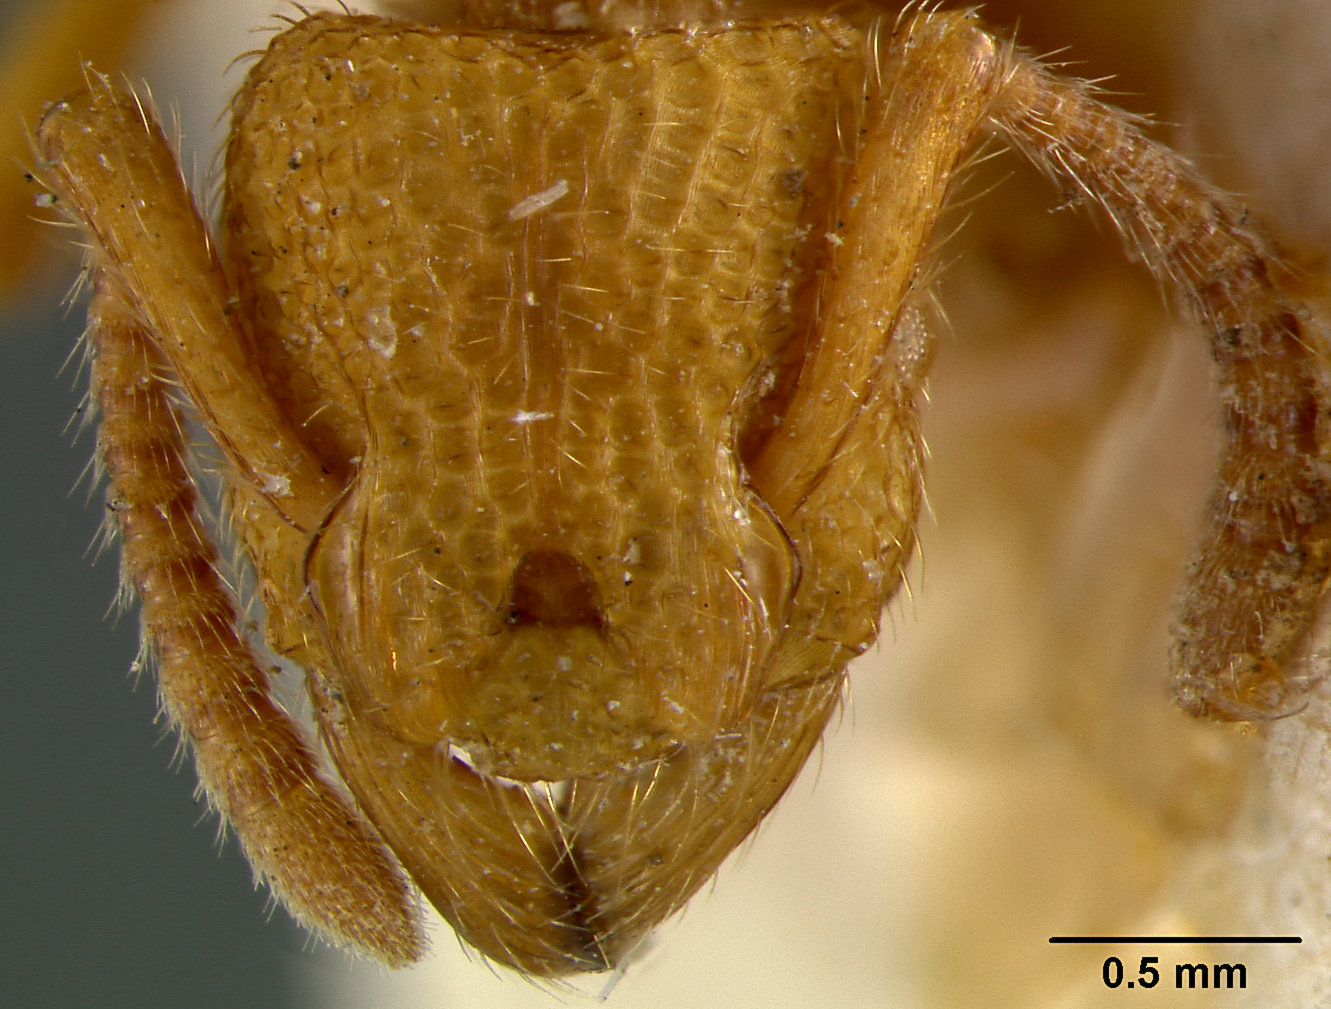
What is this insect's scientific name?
Alfaria simulans
